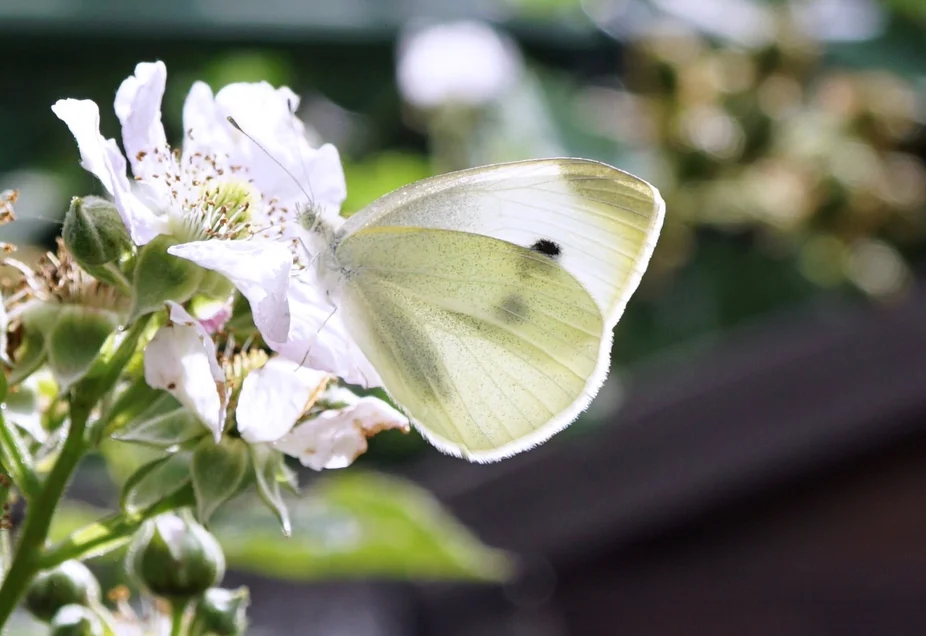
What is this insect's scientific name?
Pieris rapae
